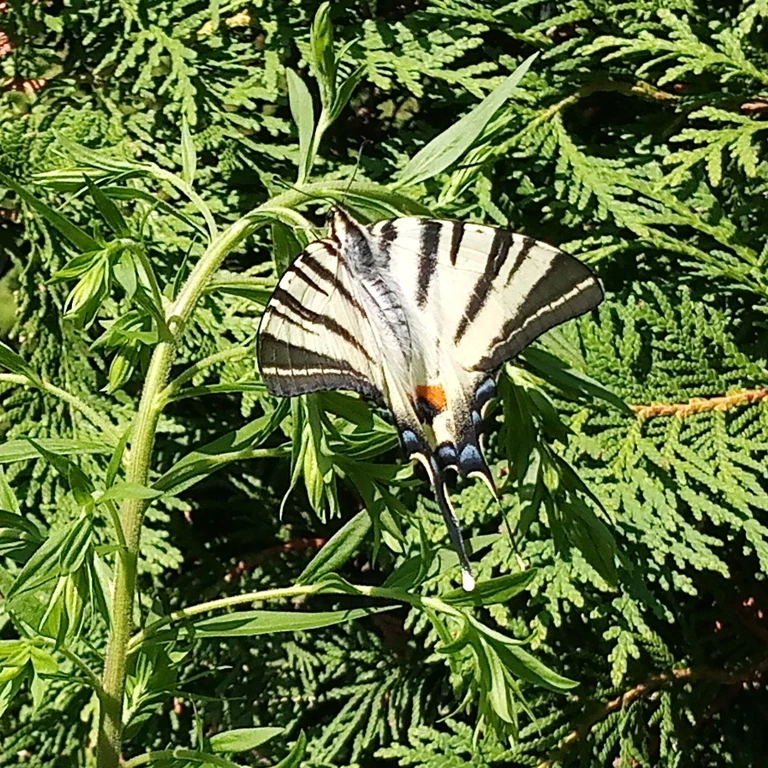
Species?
Iphiclides podalirius
